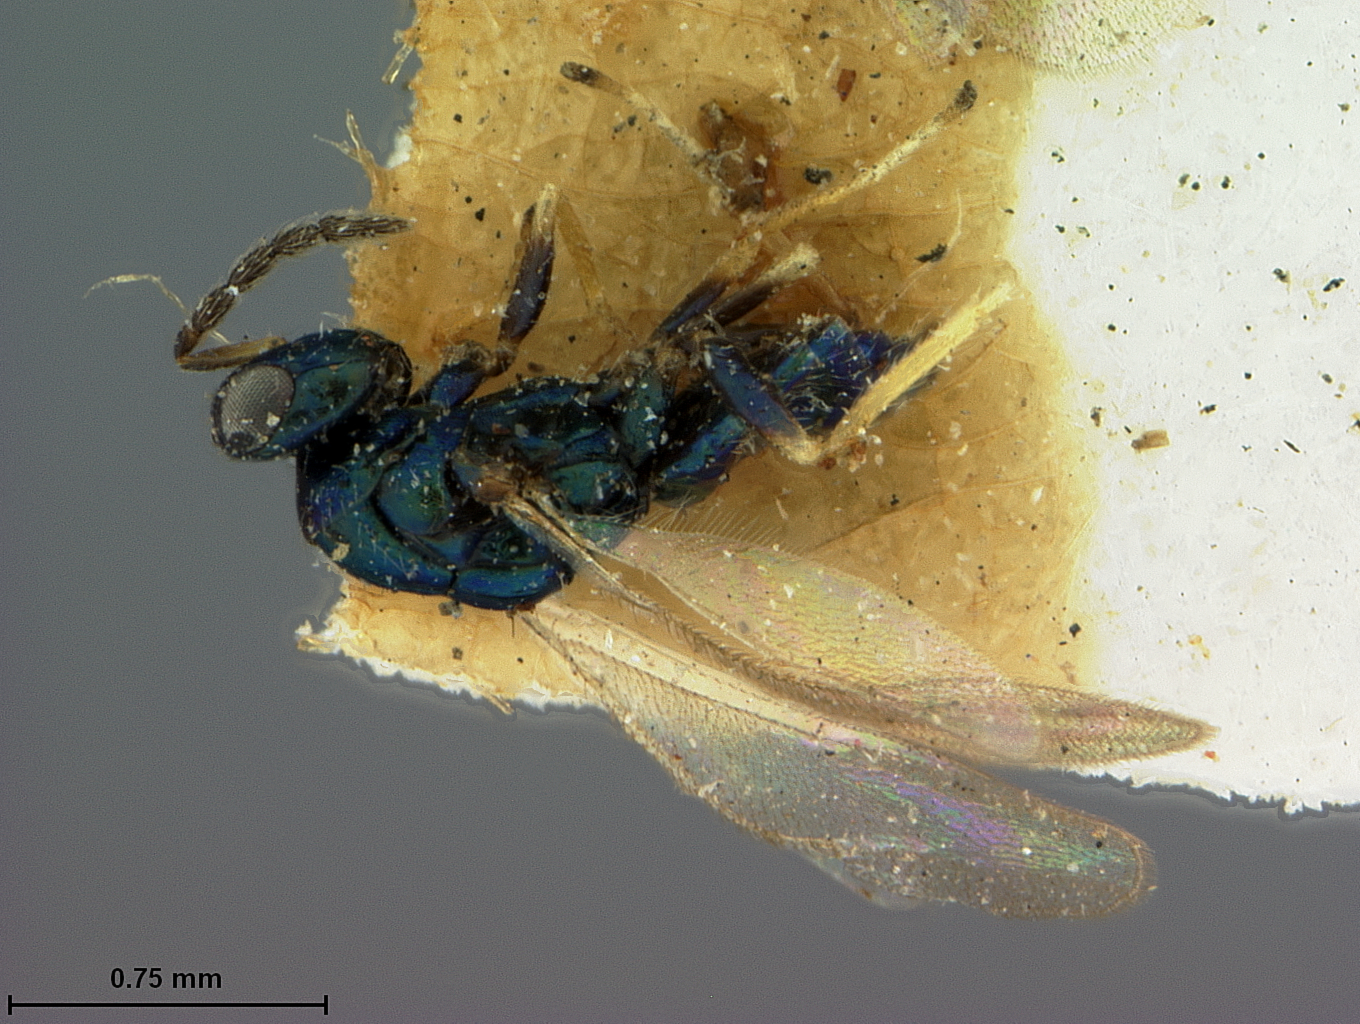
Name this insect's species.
Hyperteles hylotomae
